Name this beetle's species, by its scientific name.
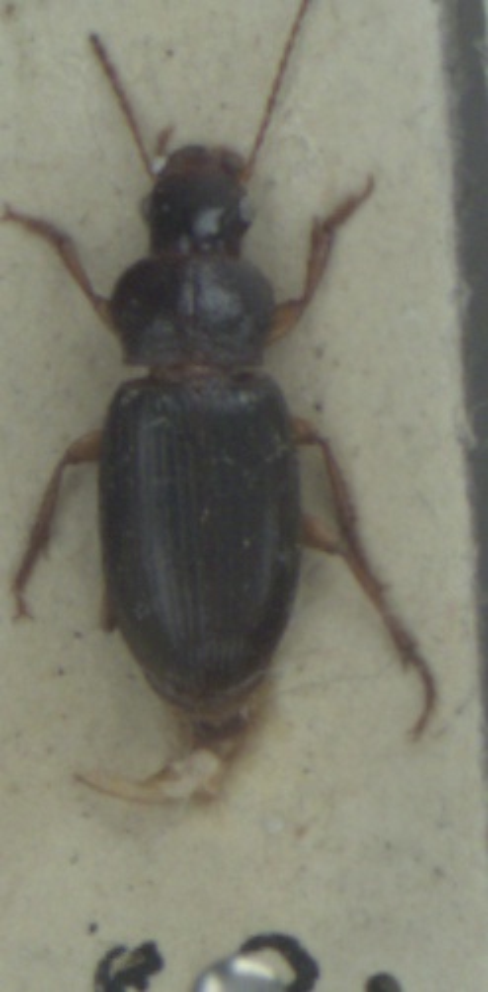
Ophonus rufibarbis
